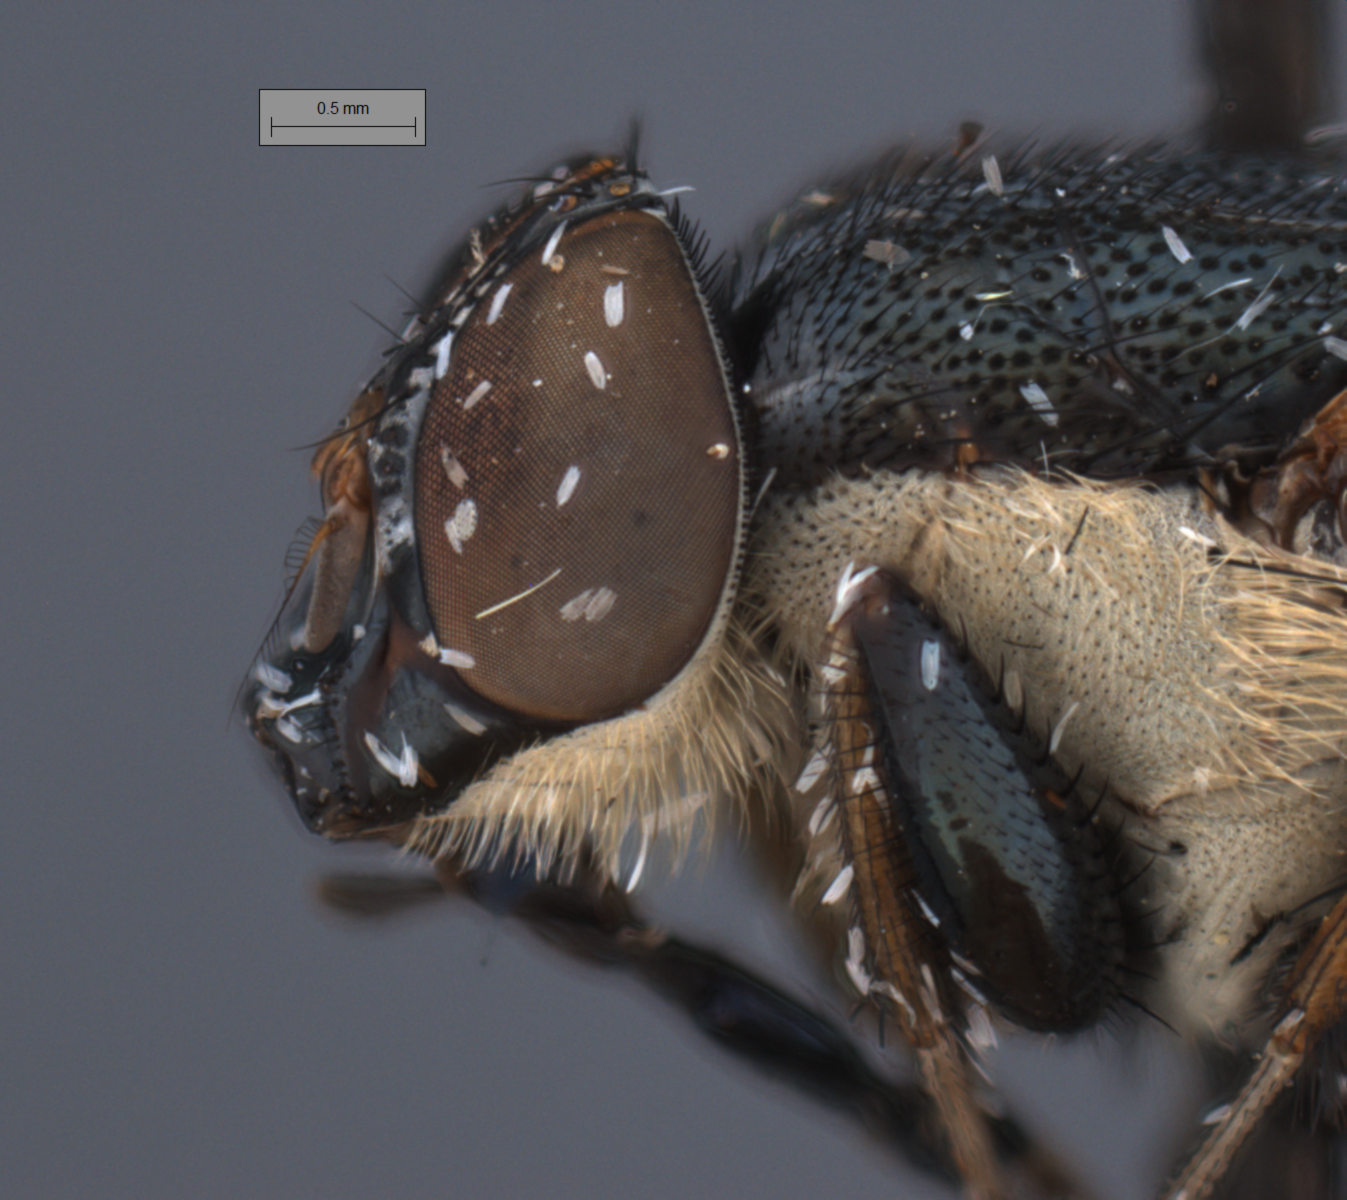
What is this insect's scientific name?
Idiella mandarina
